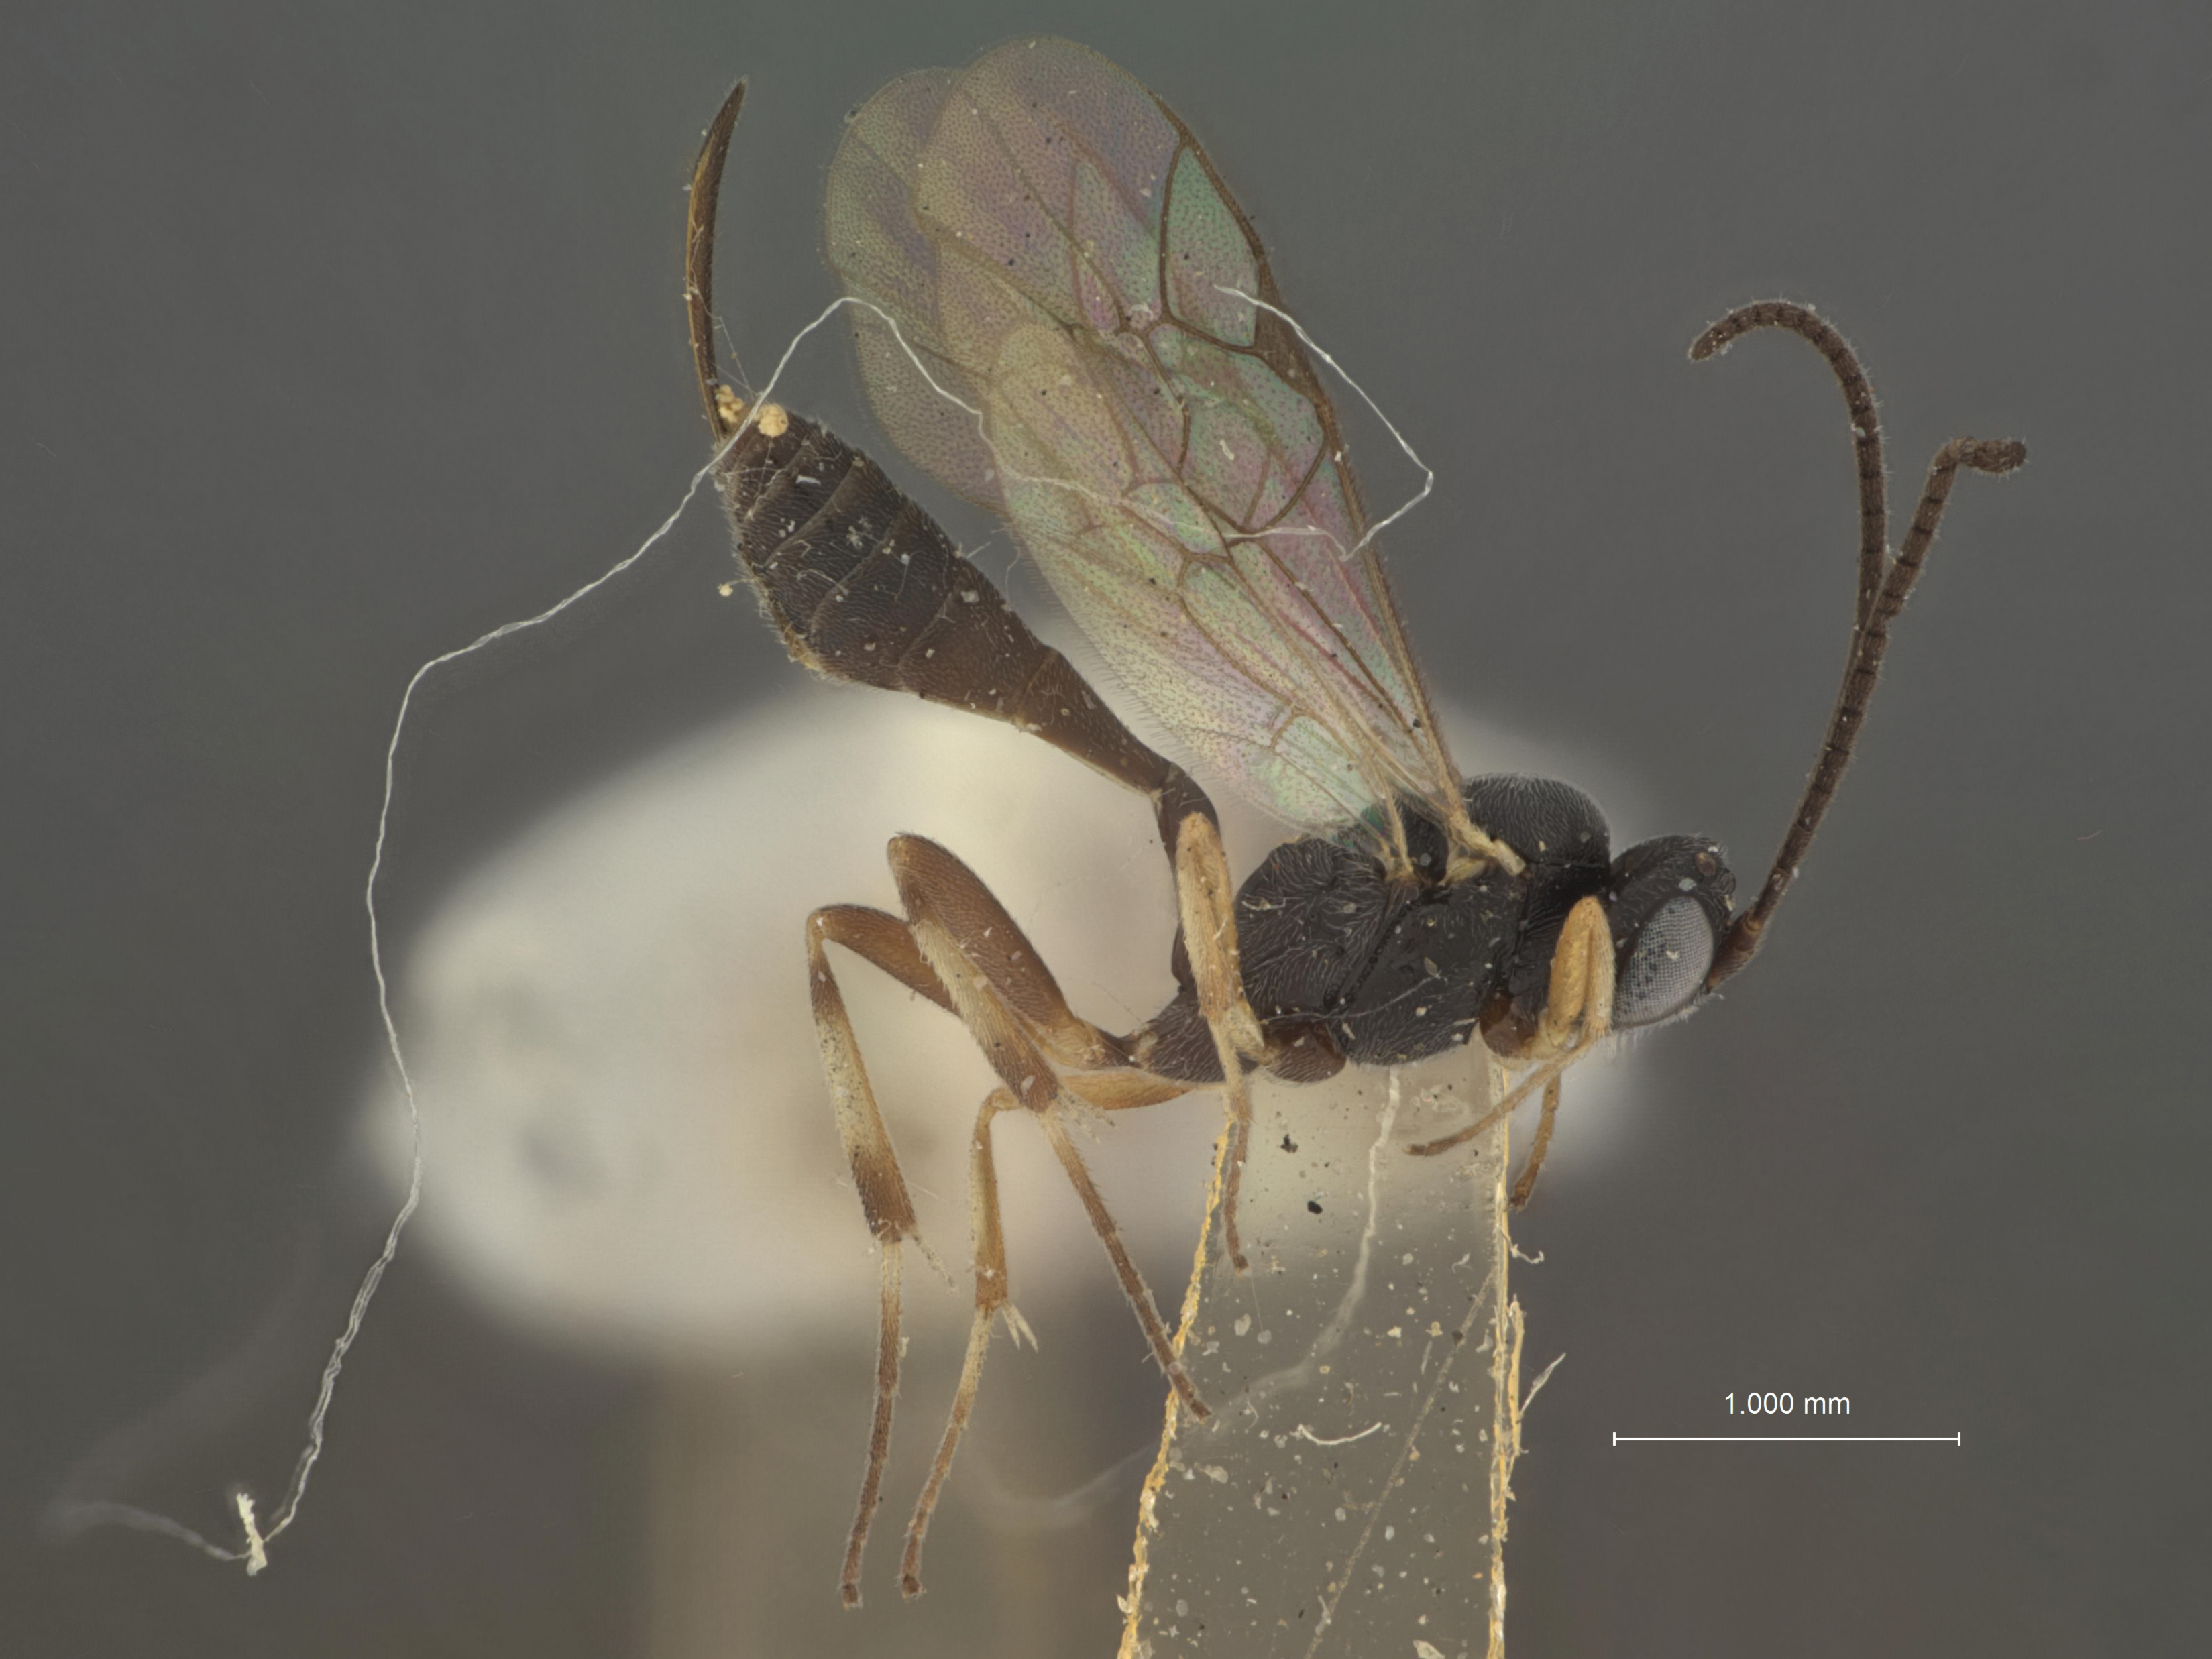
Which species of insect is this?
Phaedroctonus piceae
